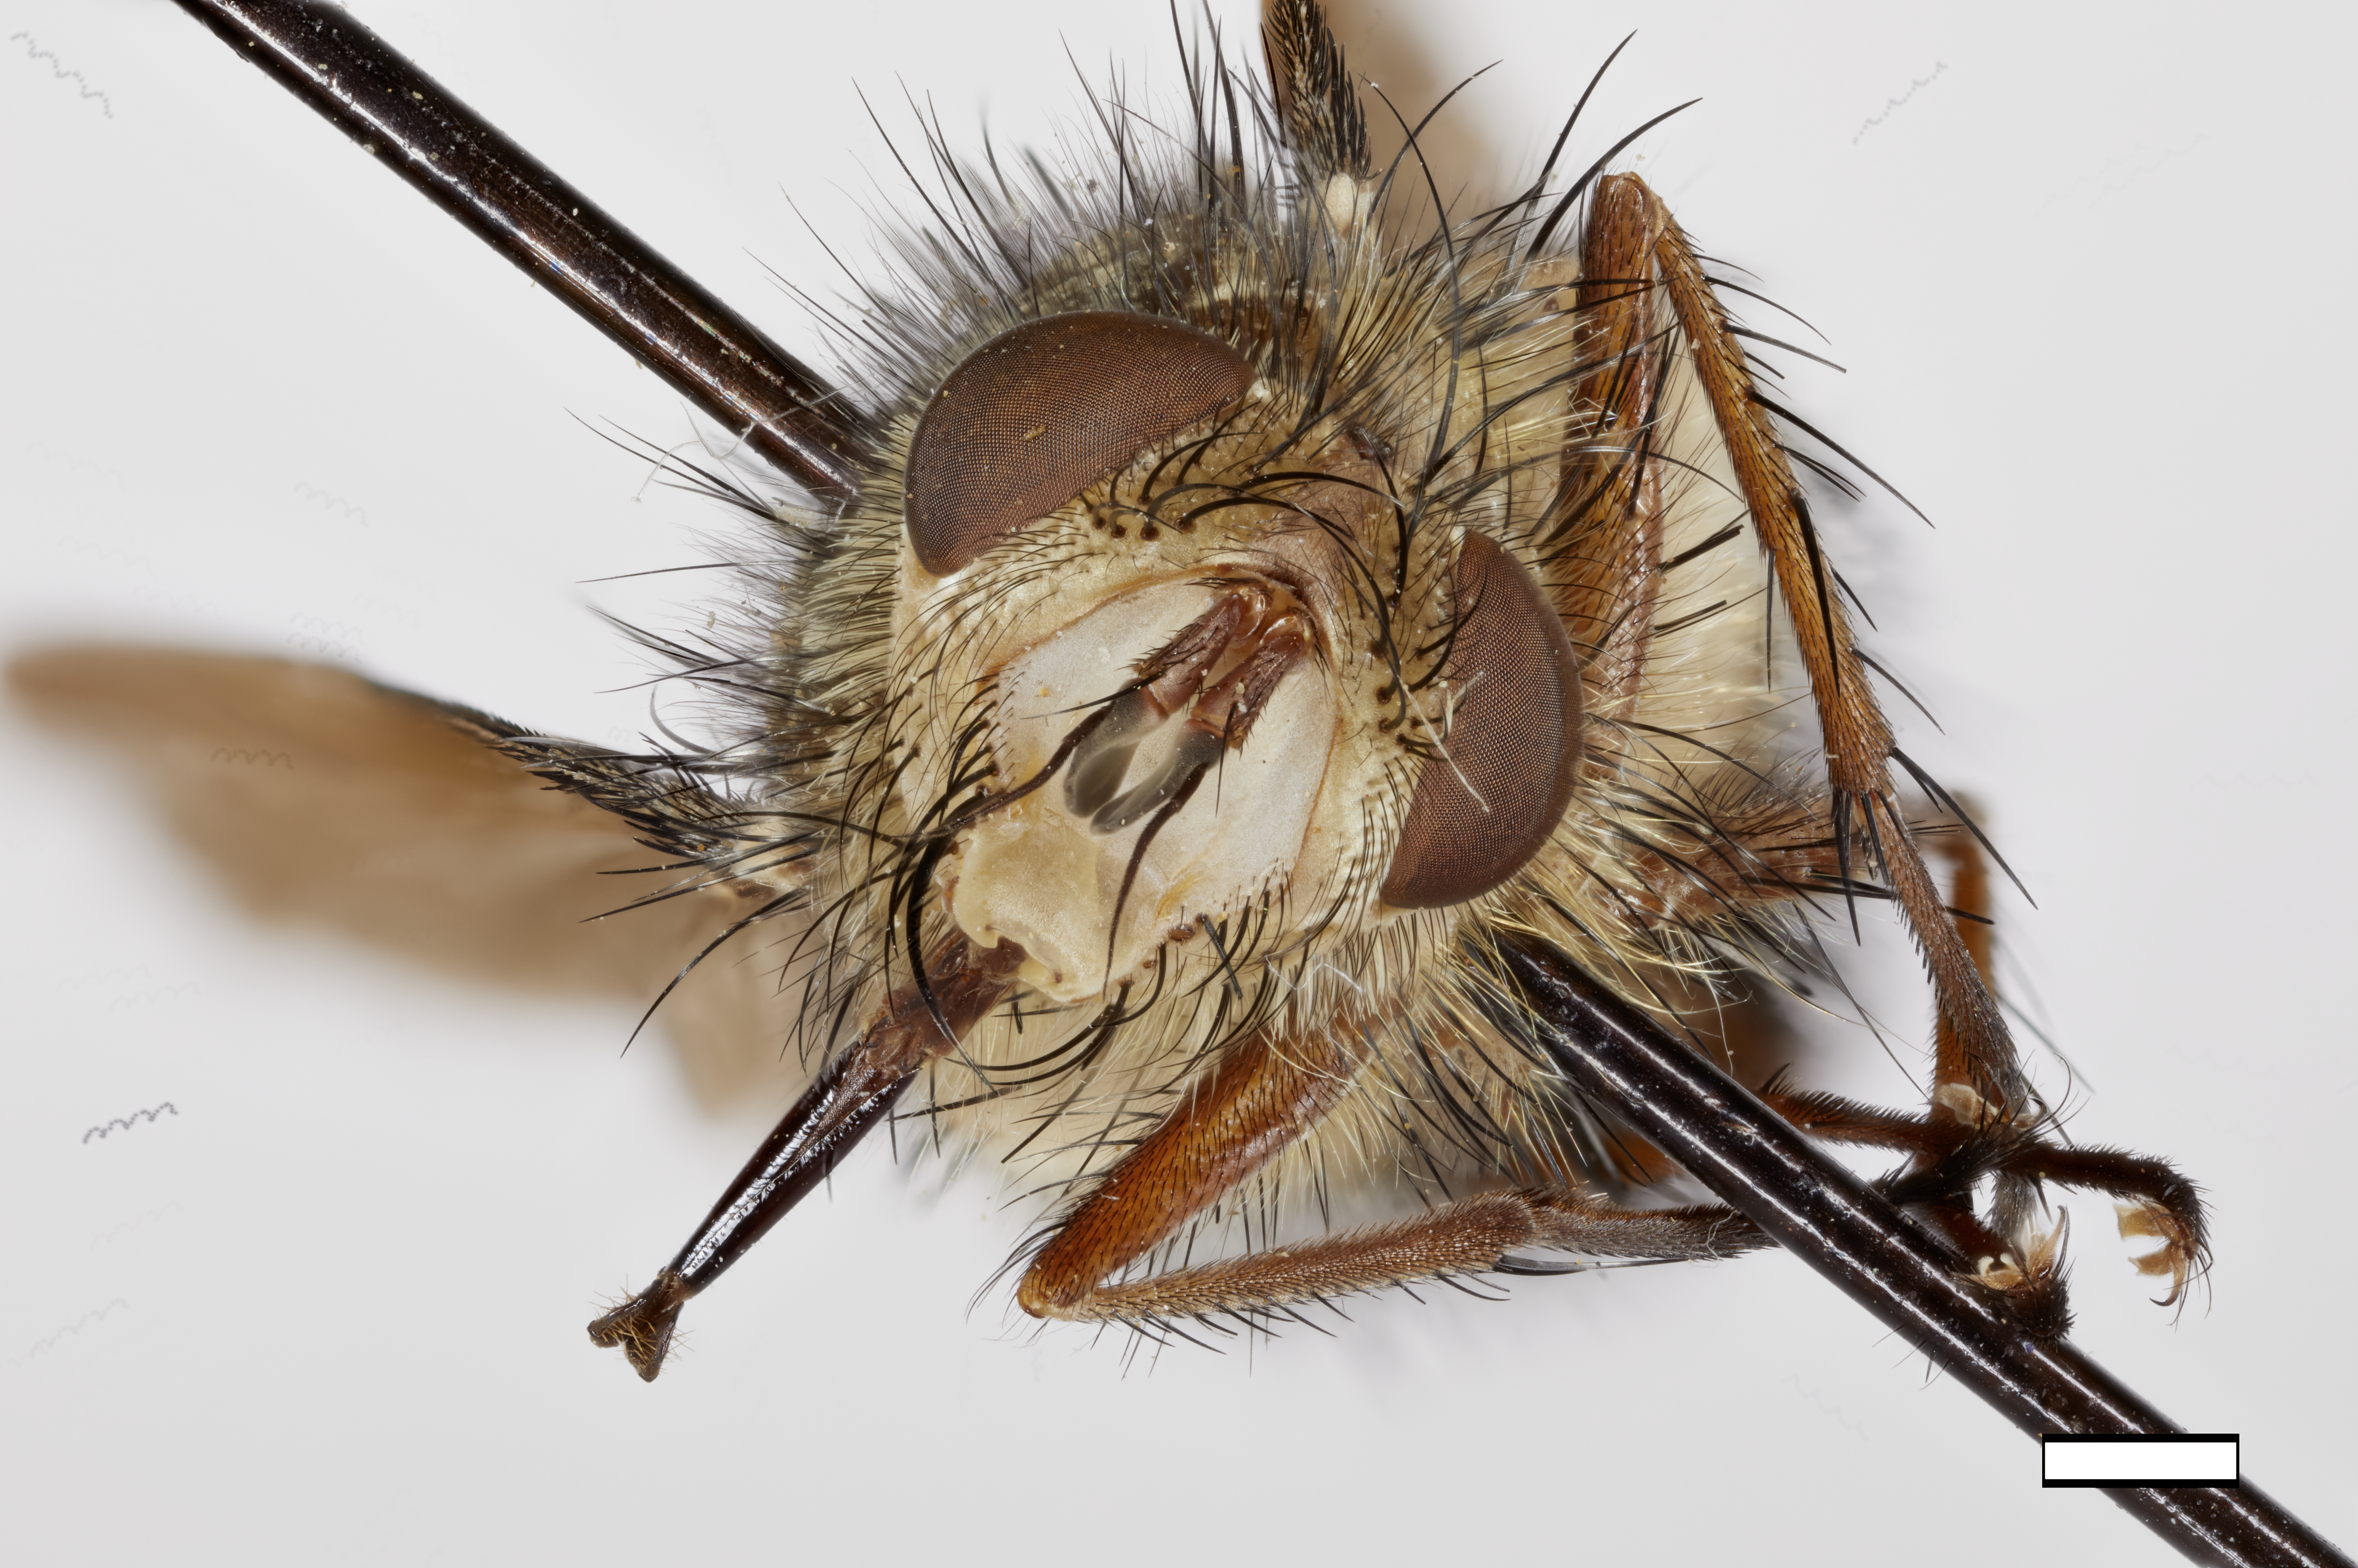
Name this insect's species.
Pictoepalpus clarus
